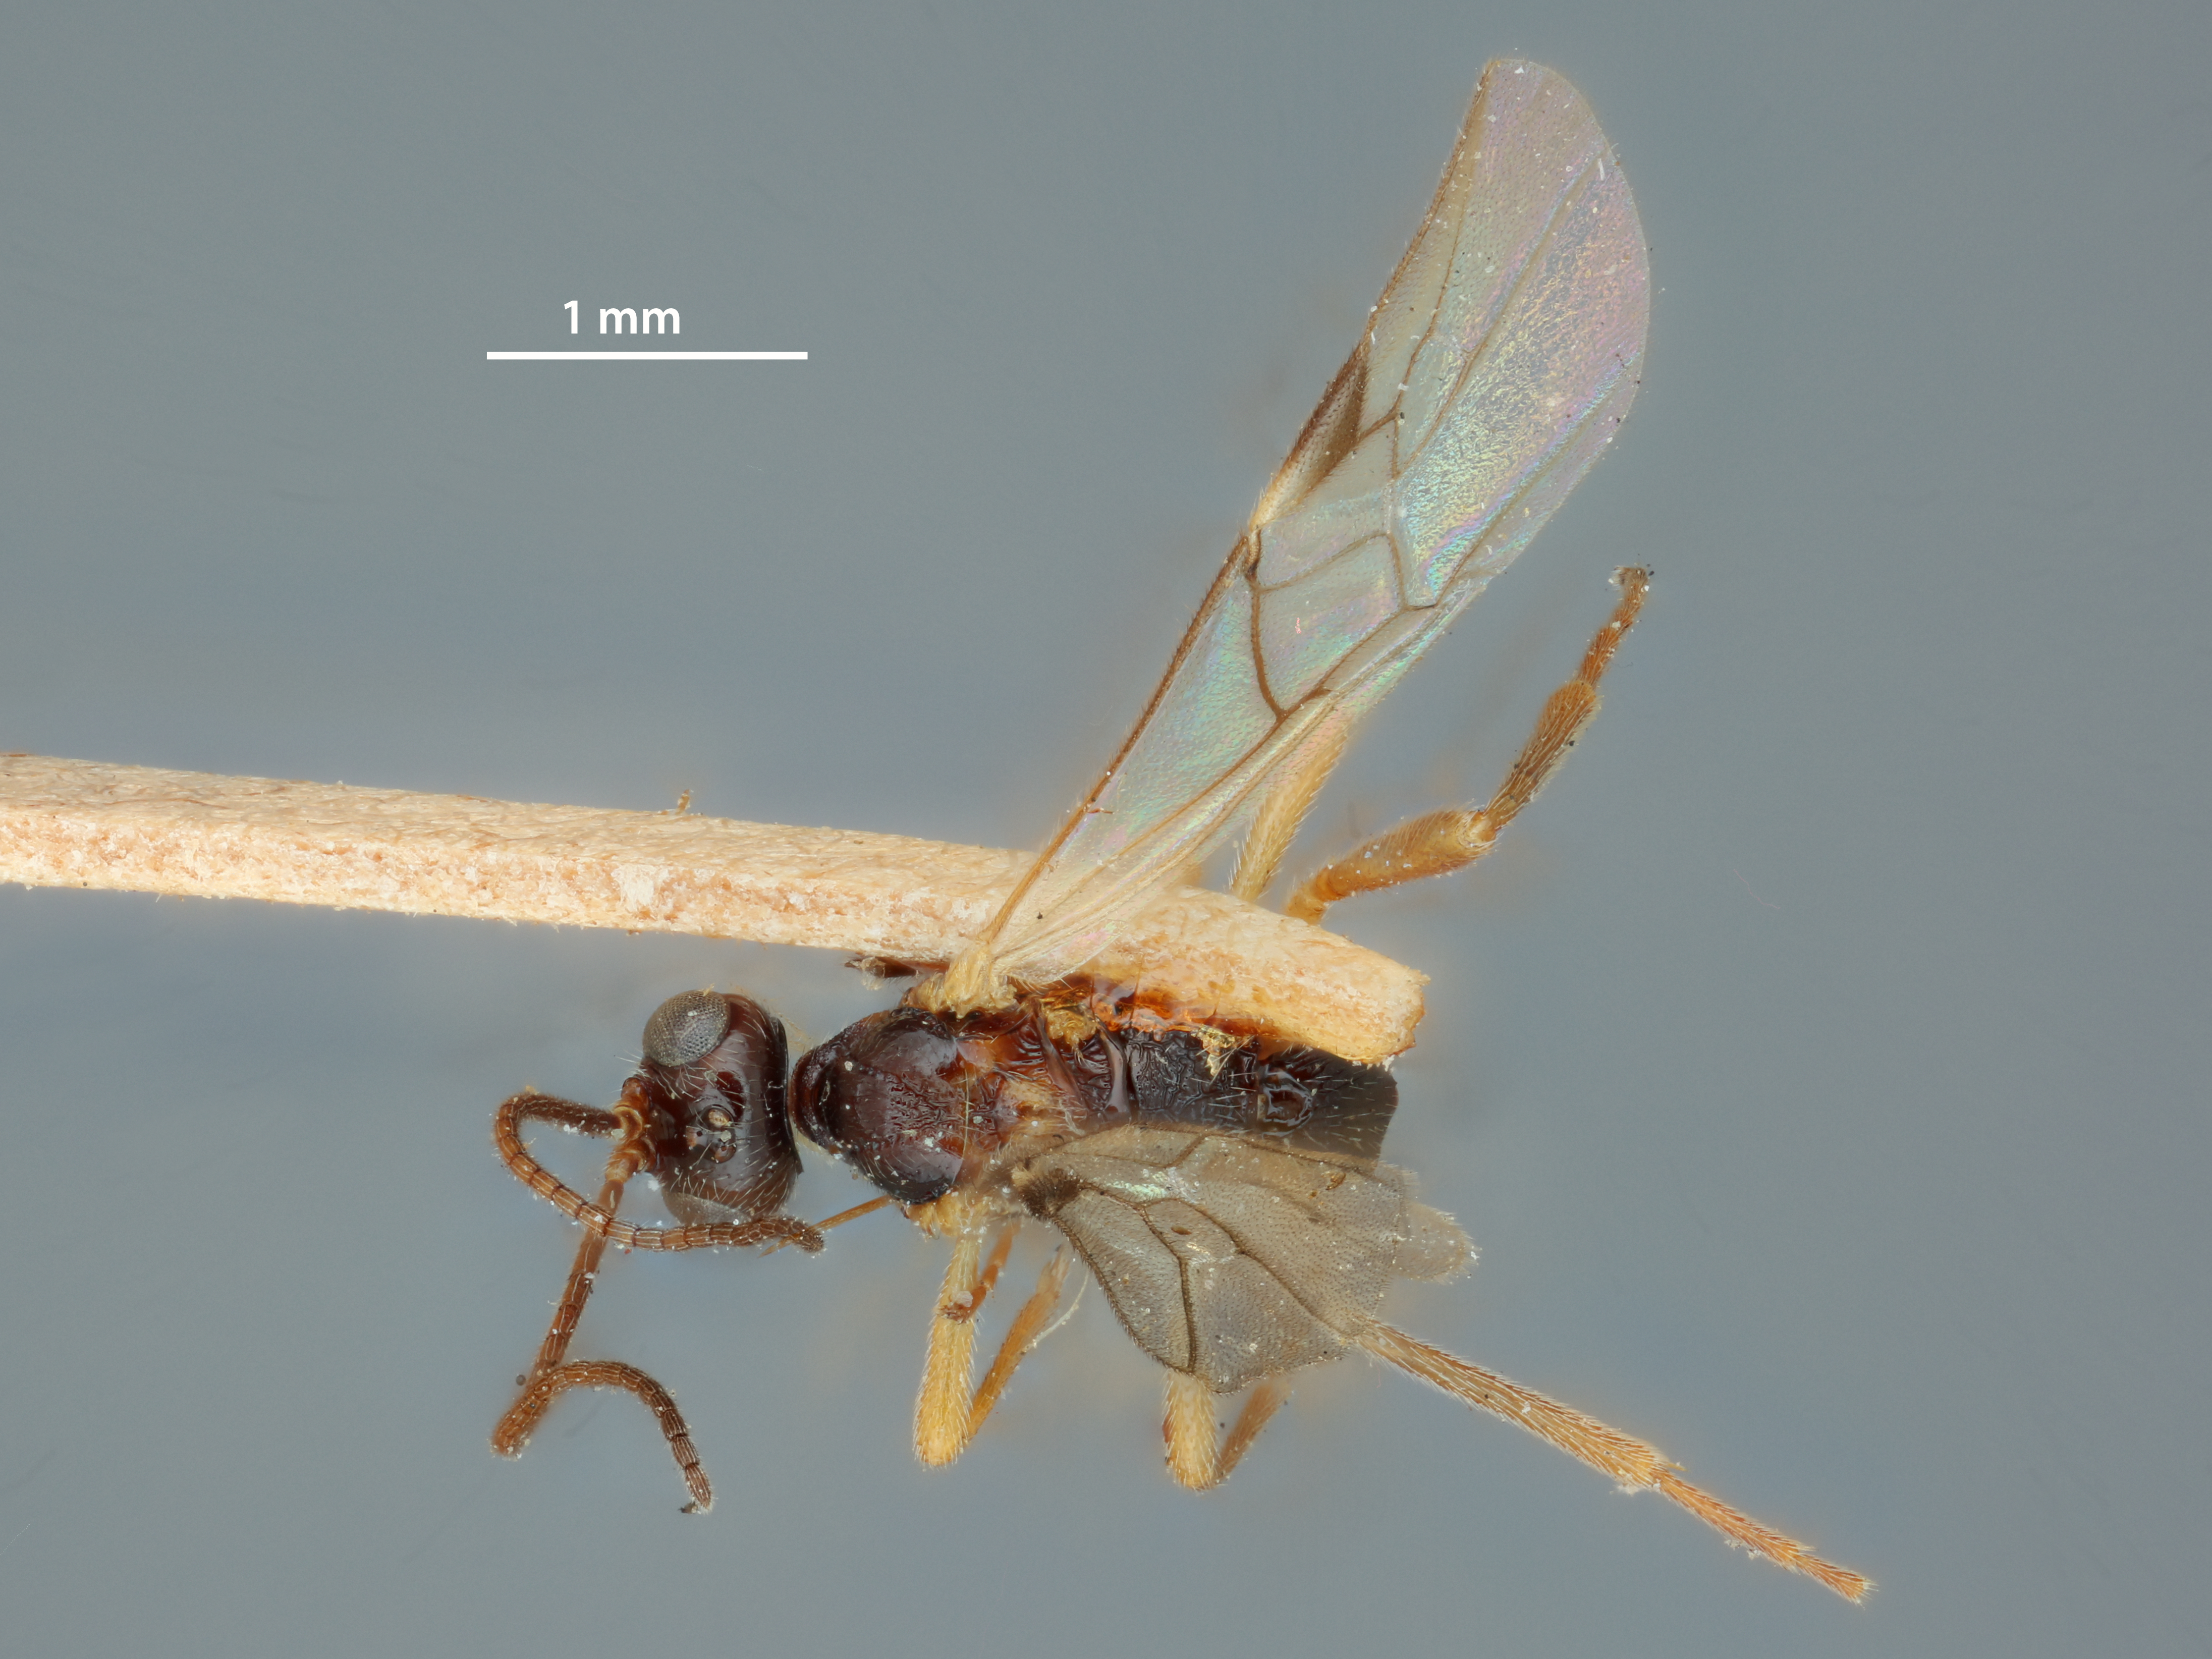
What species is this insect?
Rogas mellipes
